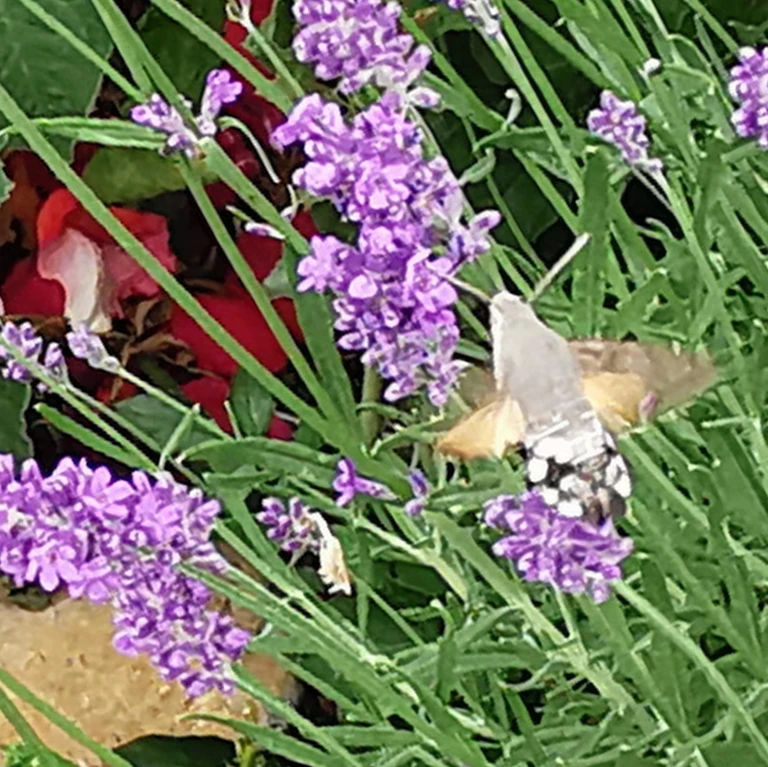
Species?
Macroglossum stellatarum
